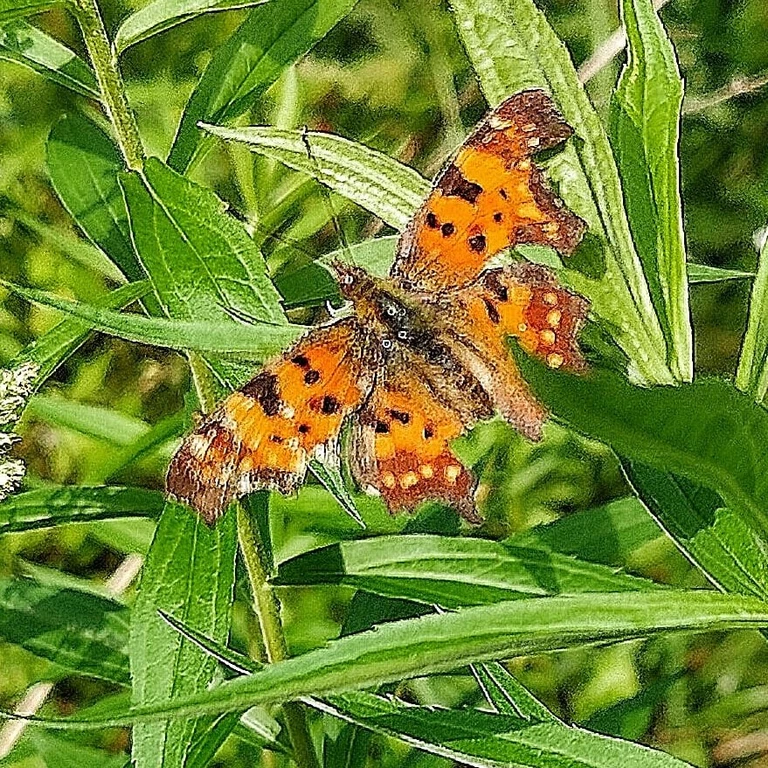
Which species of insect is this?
Polygonia c-album
